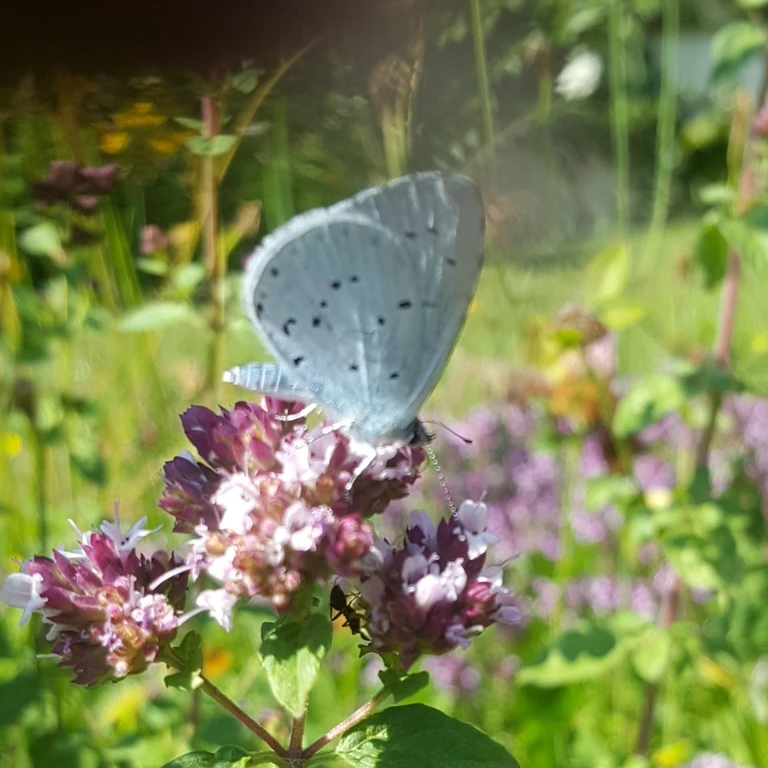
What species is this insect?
Celastrina argiolus
